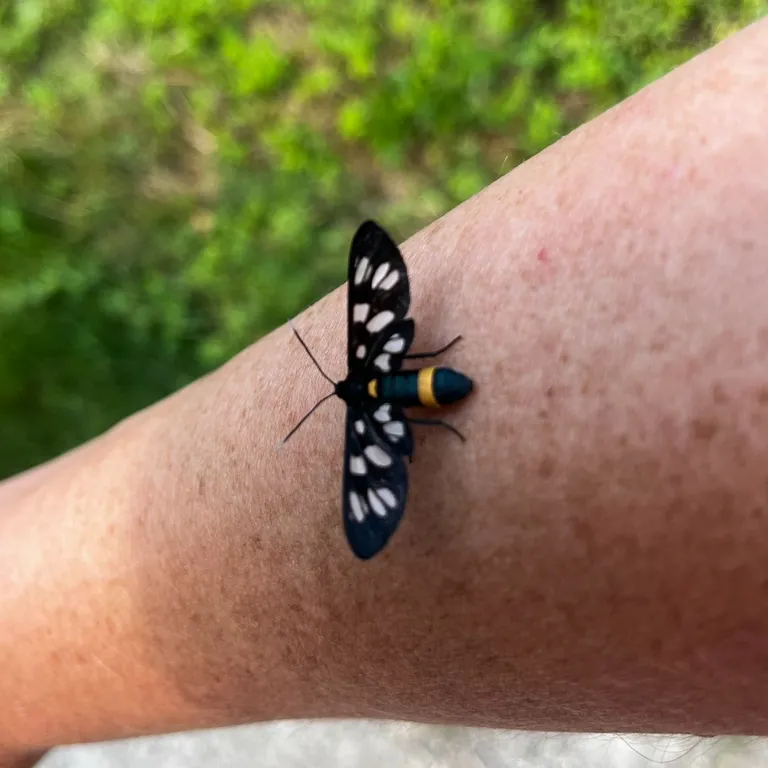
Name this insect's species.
Amata phegea
